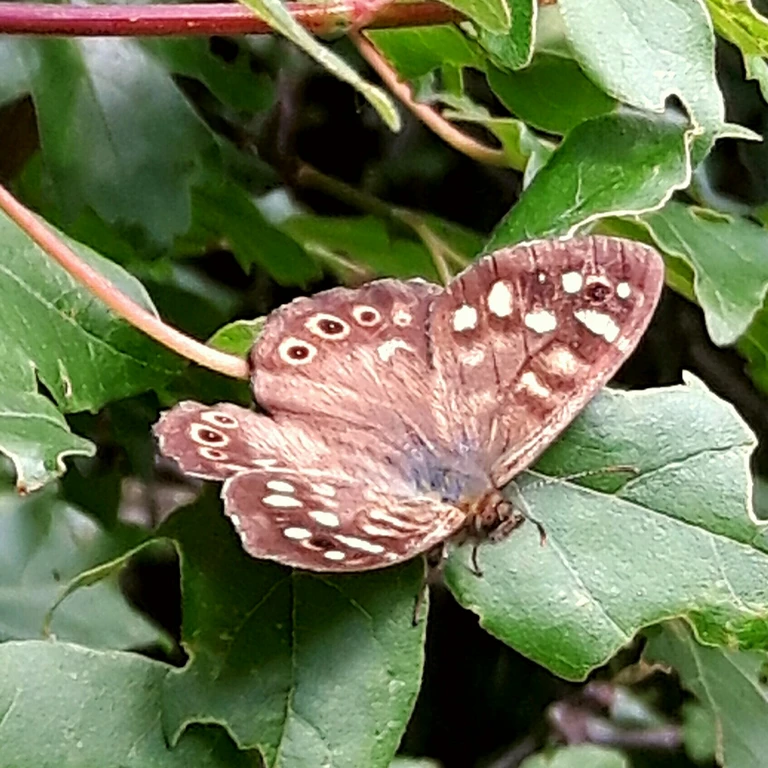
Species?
Pararge aegeria
